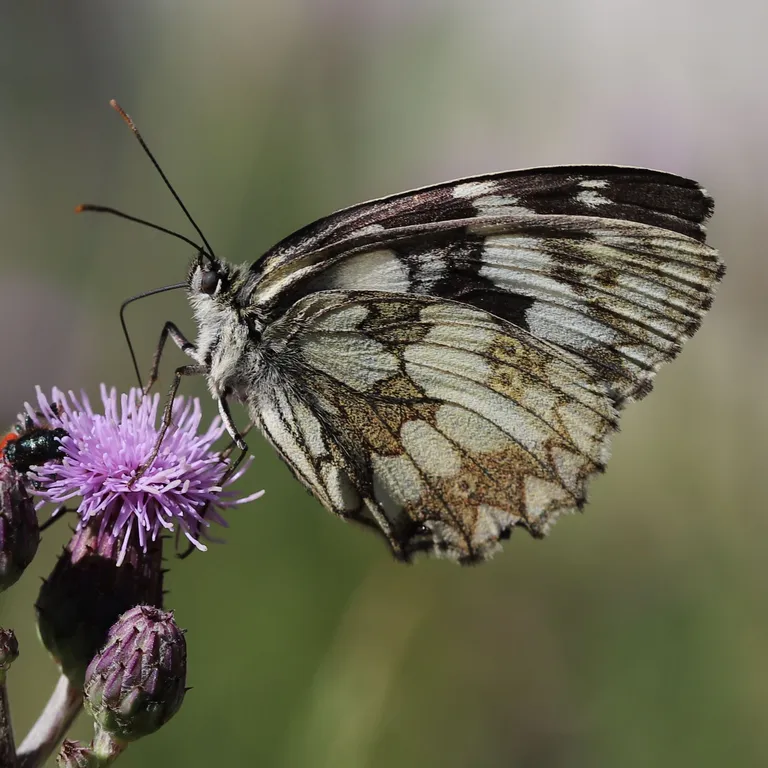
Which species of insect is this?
Melanargia galathea
